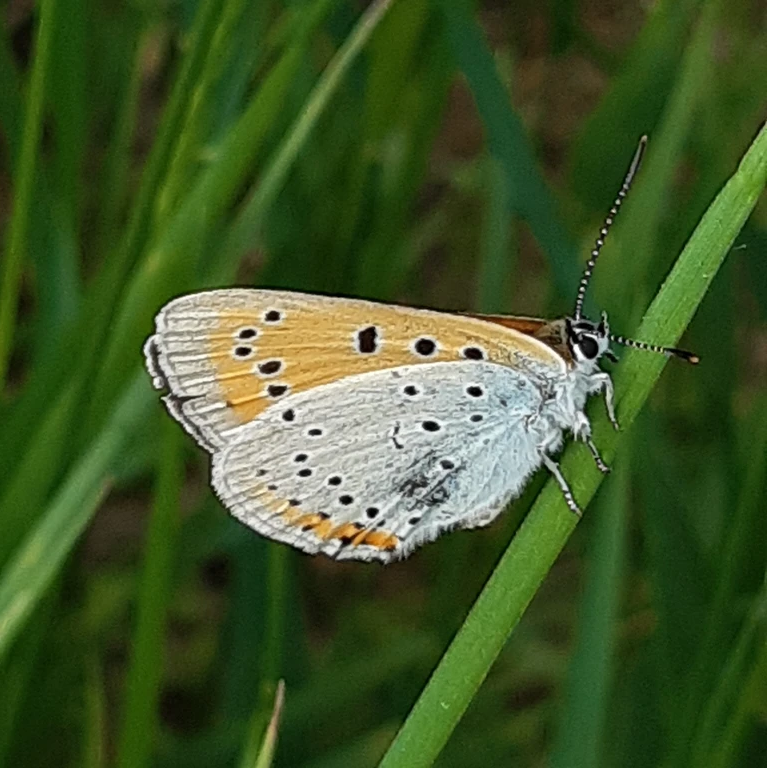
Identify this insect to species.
Lycaena dispar
